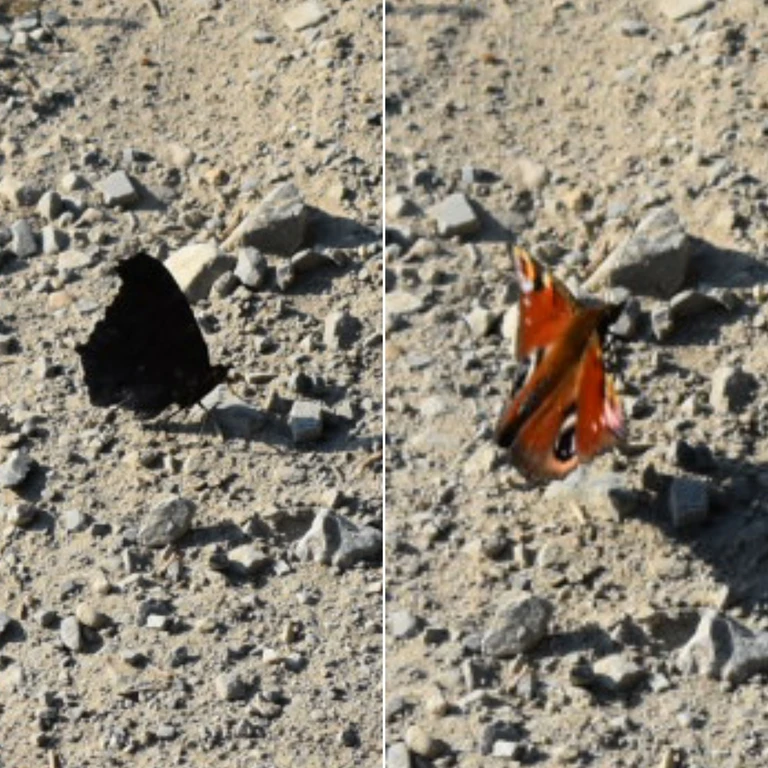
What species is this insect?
Aglais io
